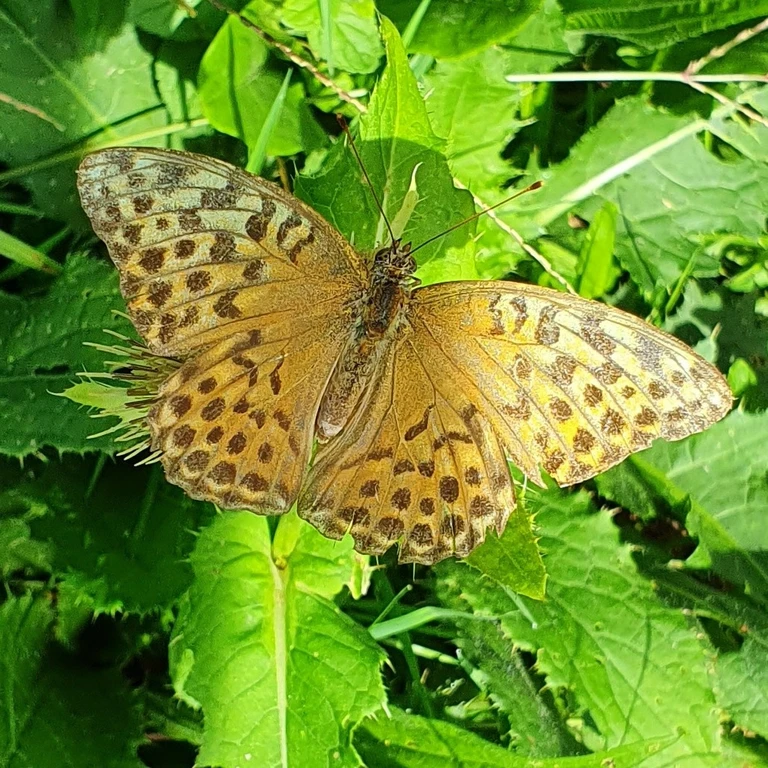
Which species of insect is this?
Argynnis paphia
